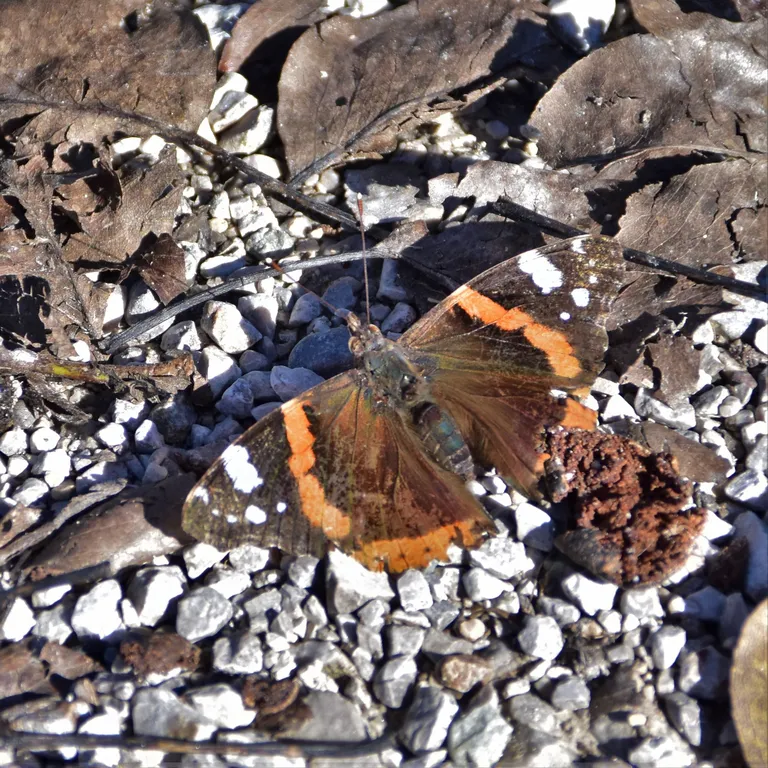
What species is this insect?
Vanessa atalanta
